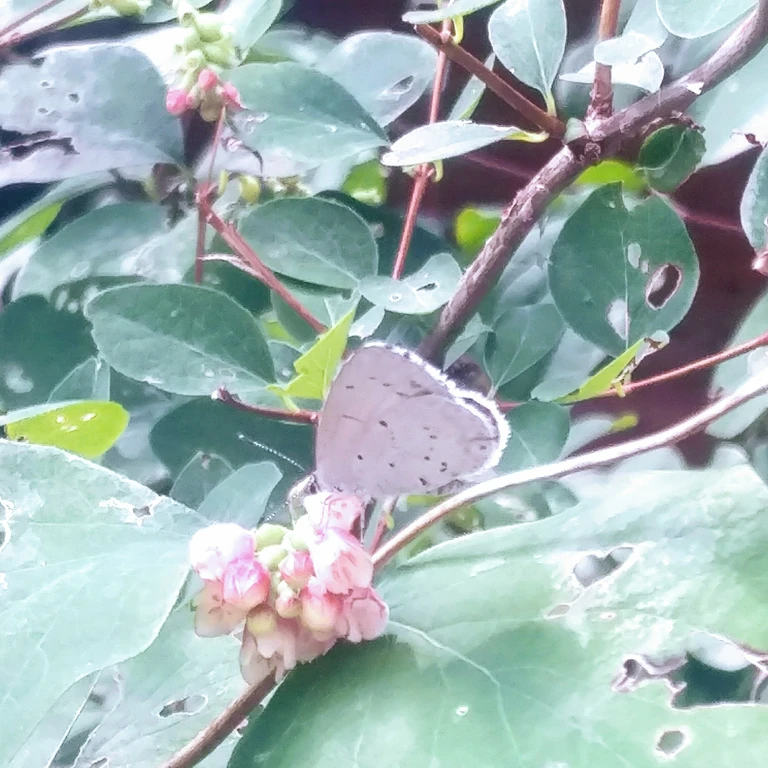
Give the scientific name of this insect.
Celastrina argiolus
